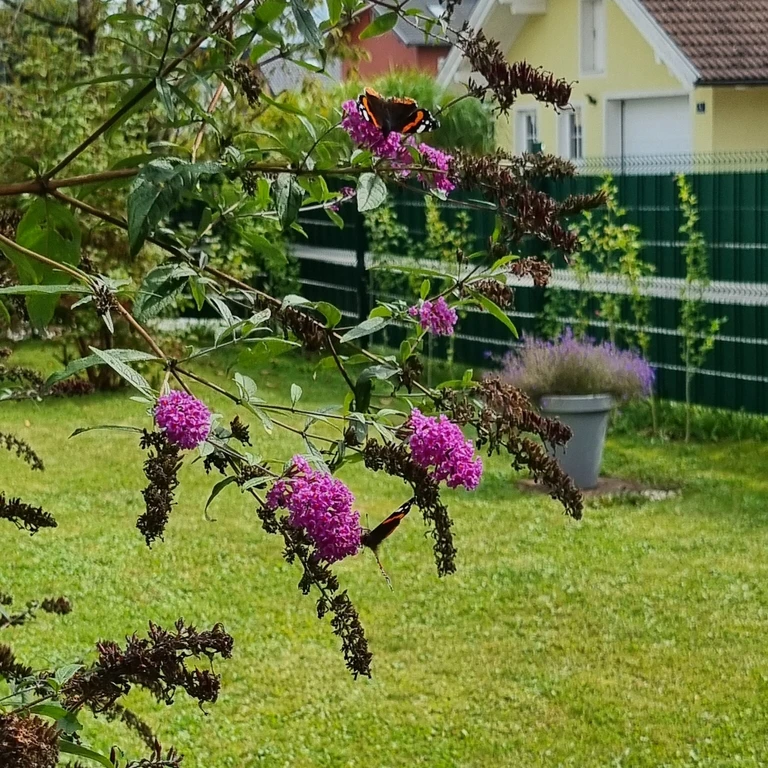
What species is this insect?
Vanessa atalanta
